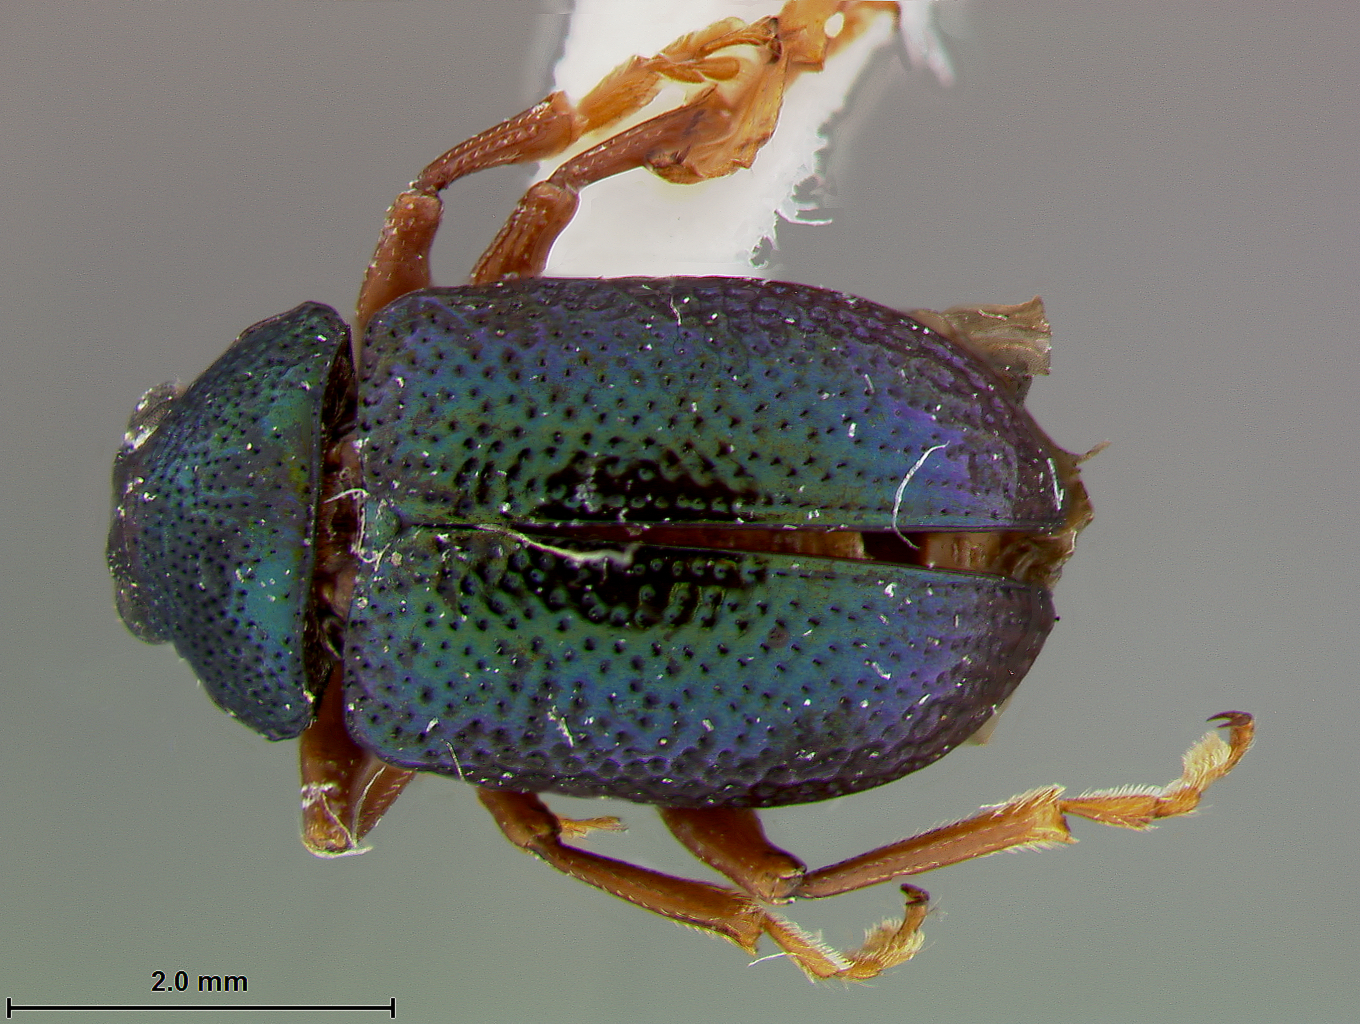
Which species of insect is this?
Colaspis purpurea
